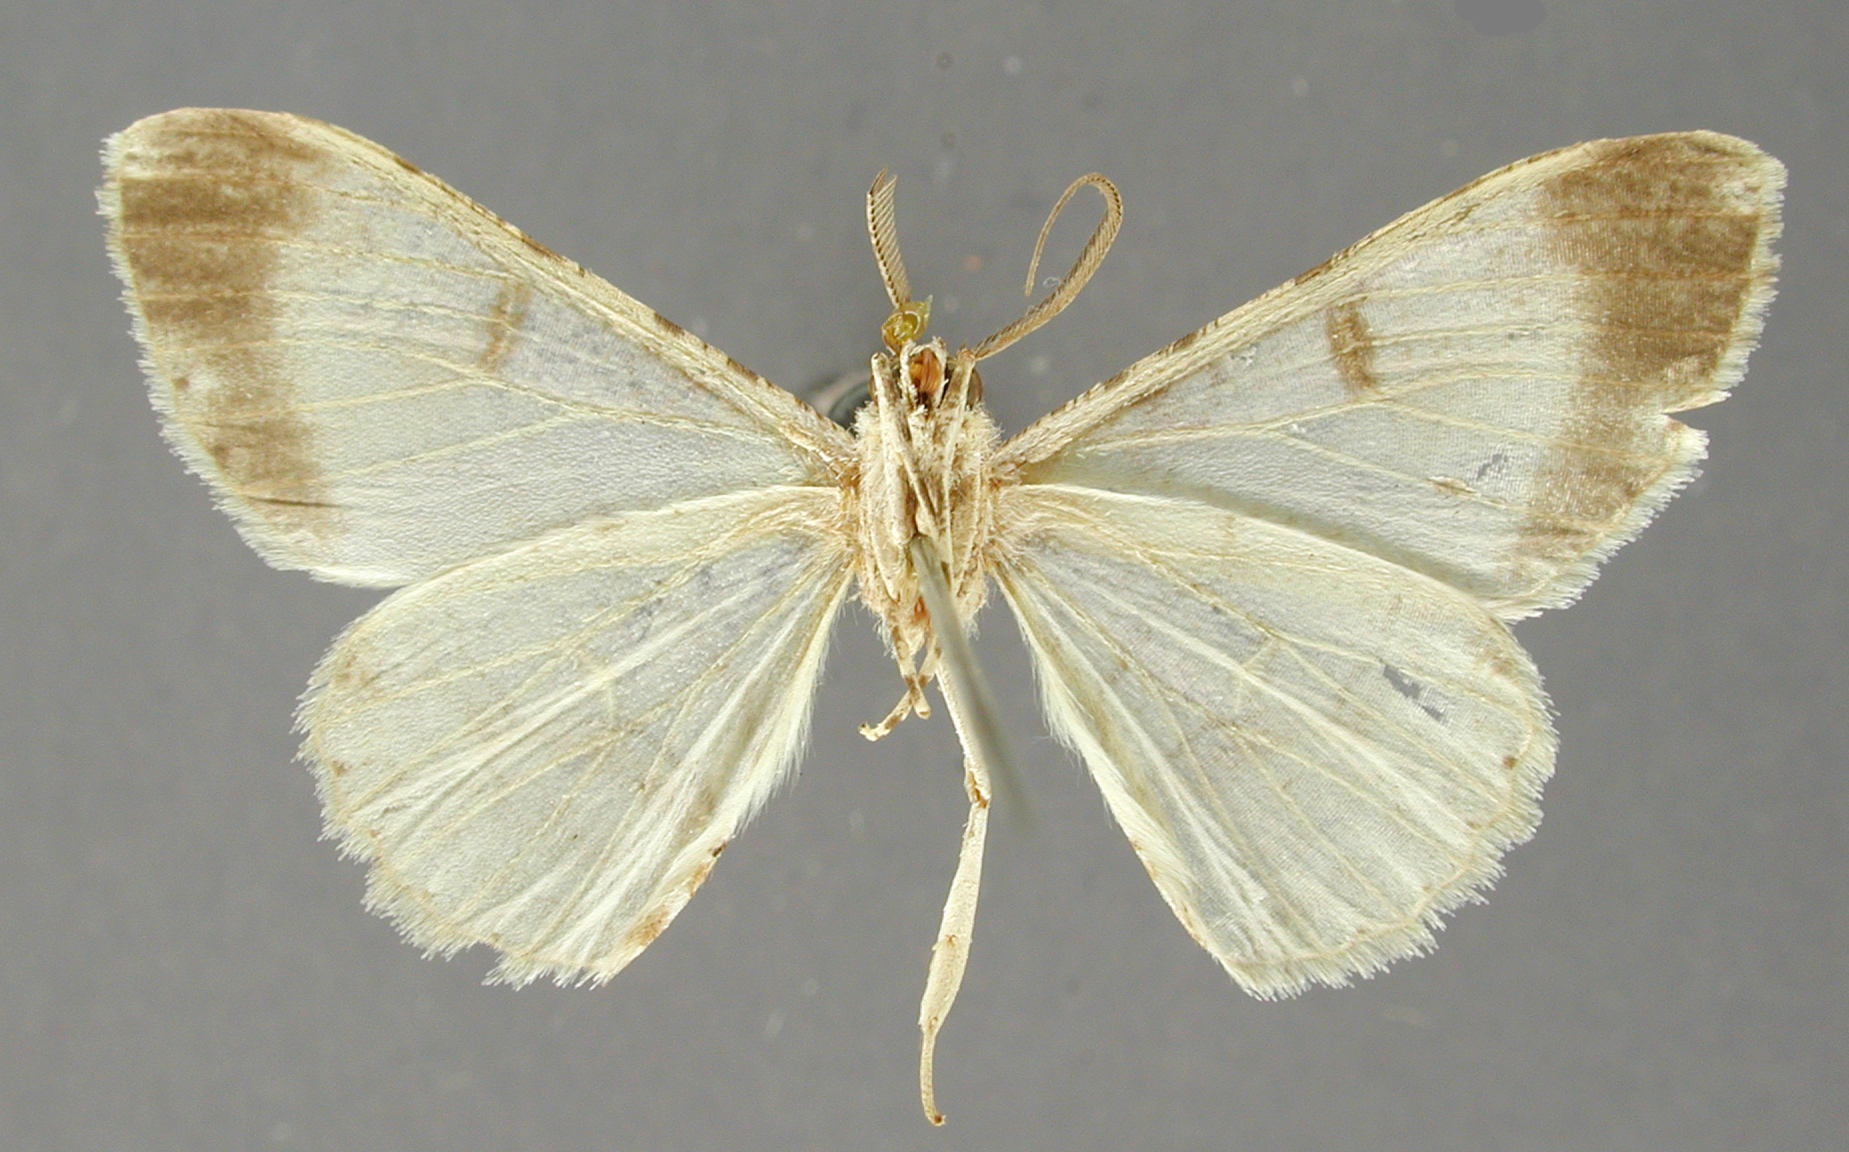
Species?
Alcis lurida
